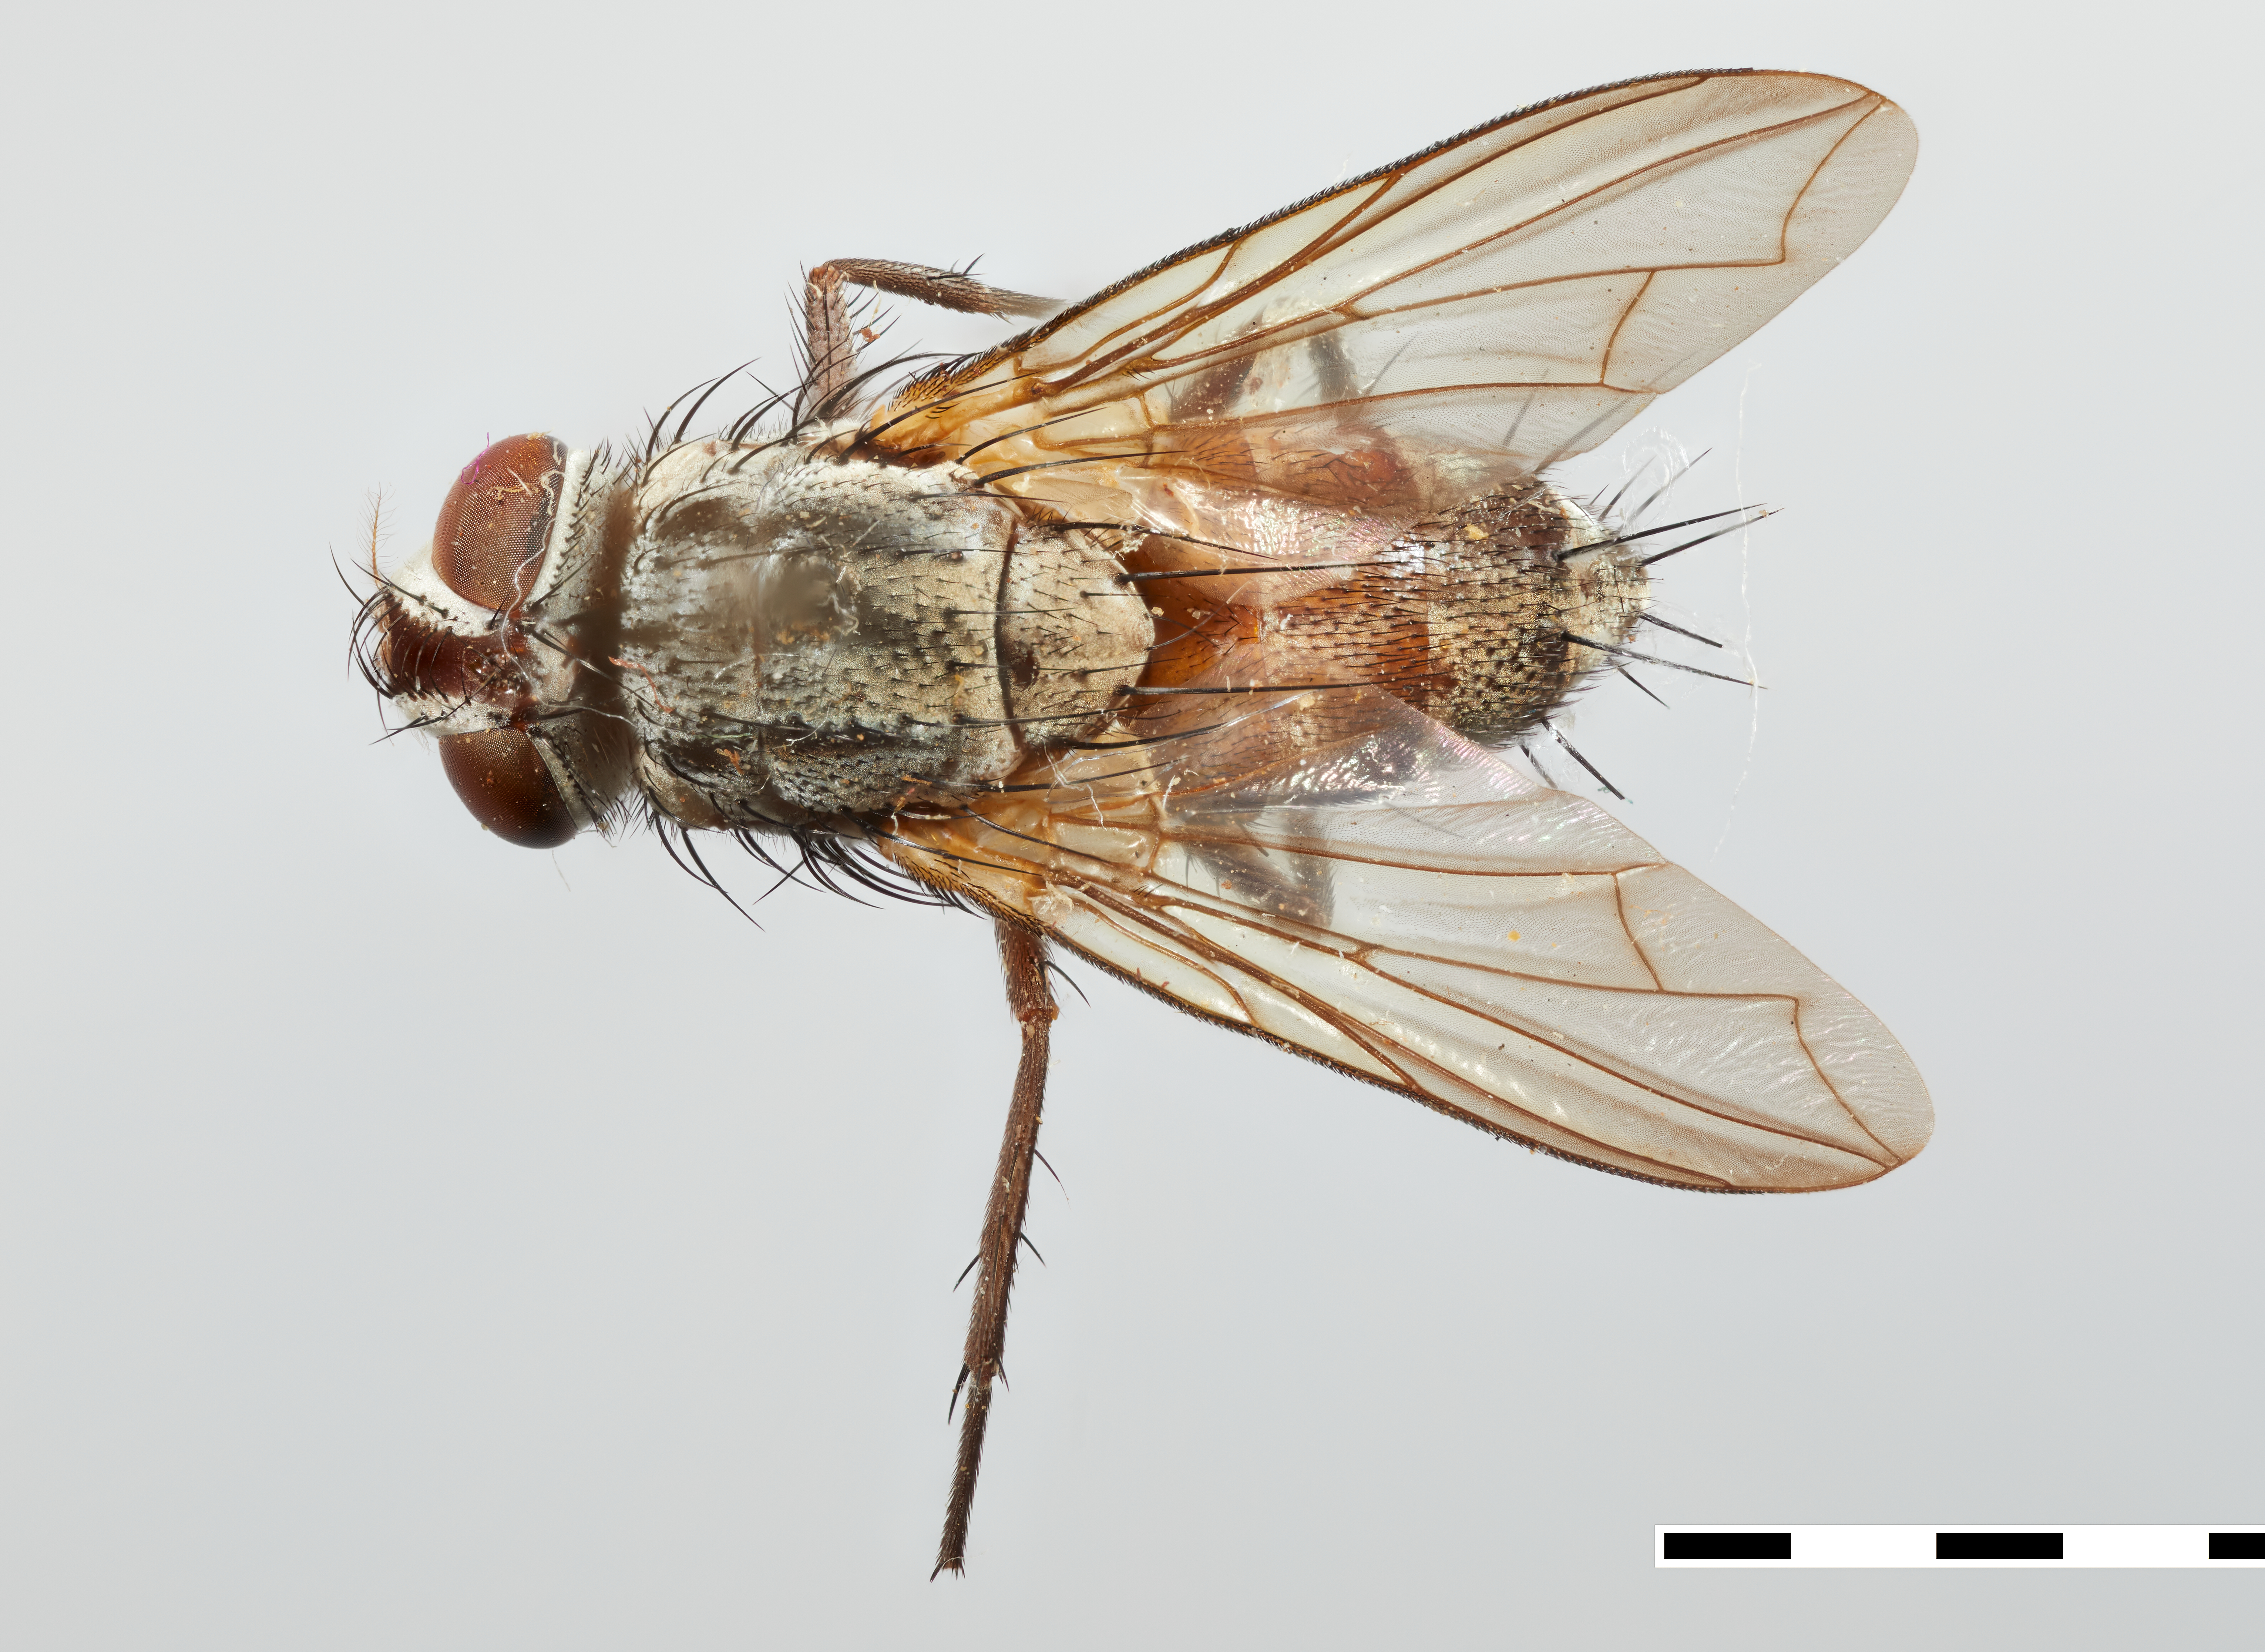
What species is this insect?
Bathytheresia bassheri
